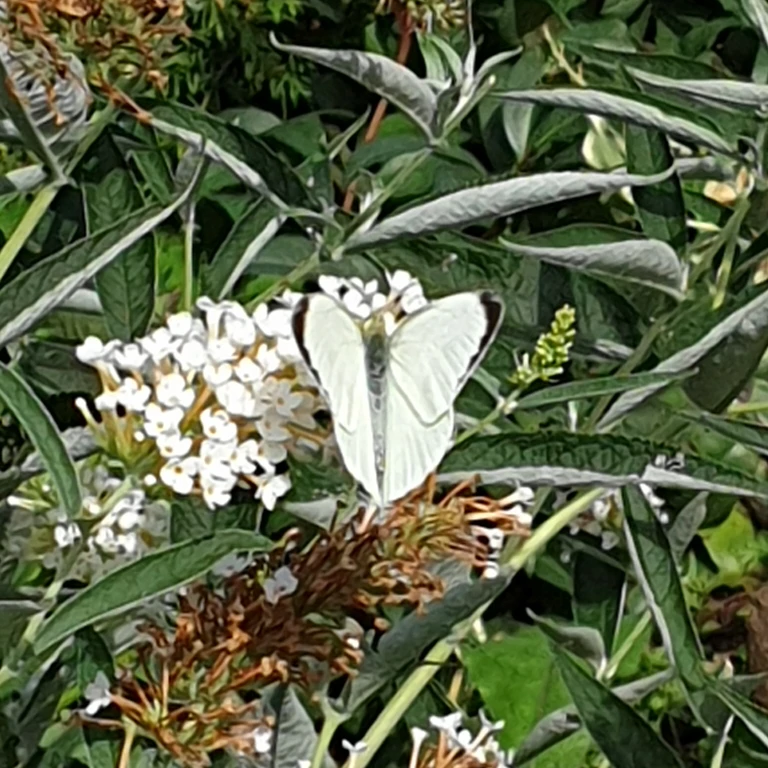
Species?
Pieris brassicae
